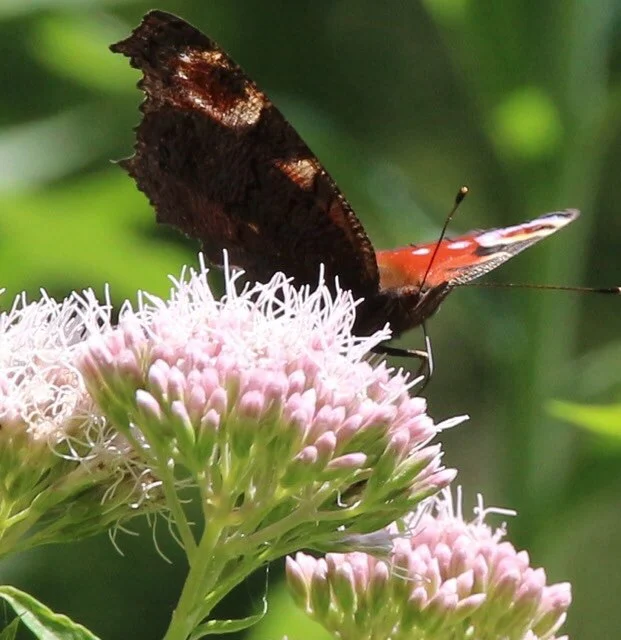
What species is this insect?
Aglais io
